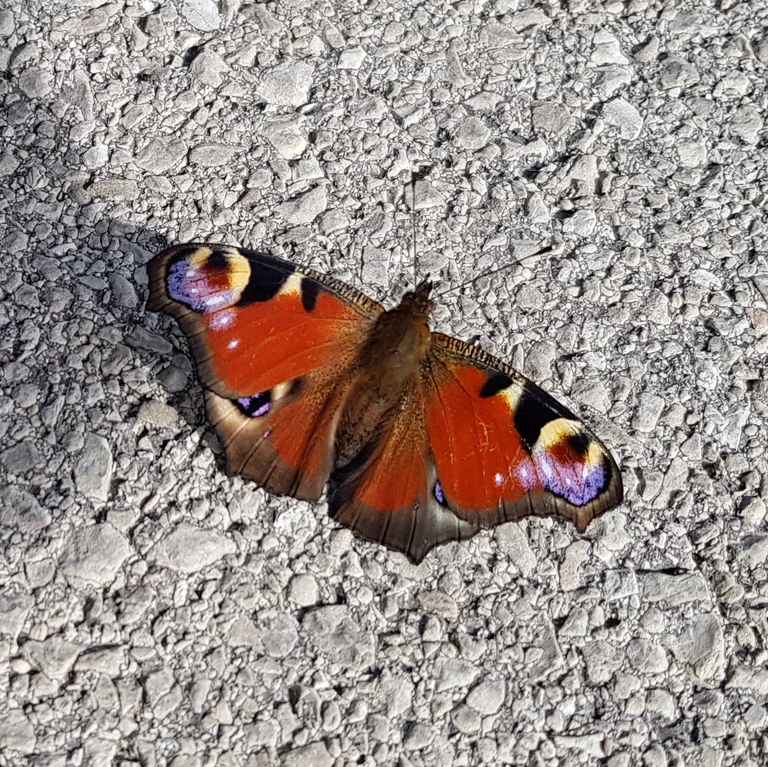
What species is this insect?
Aglais io
